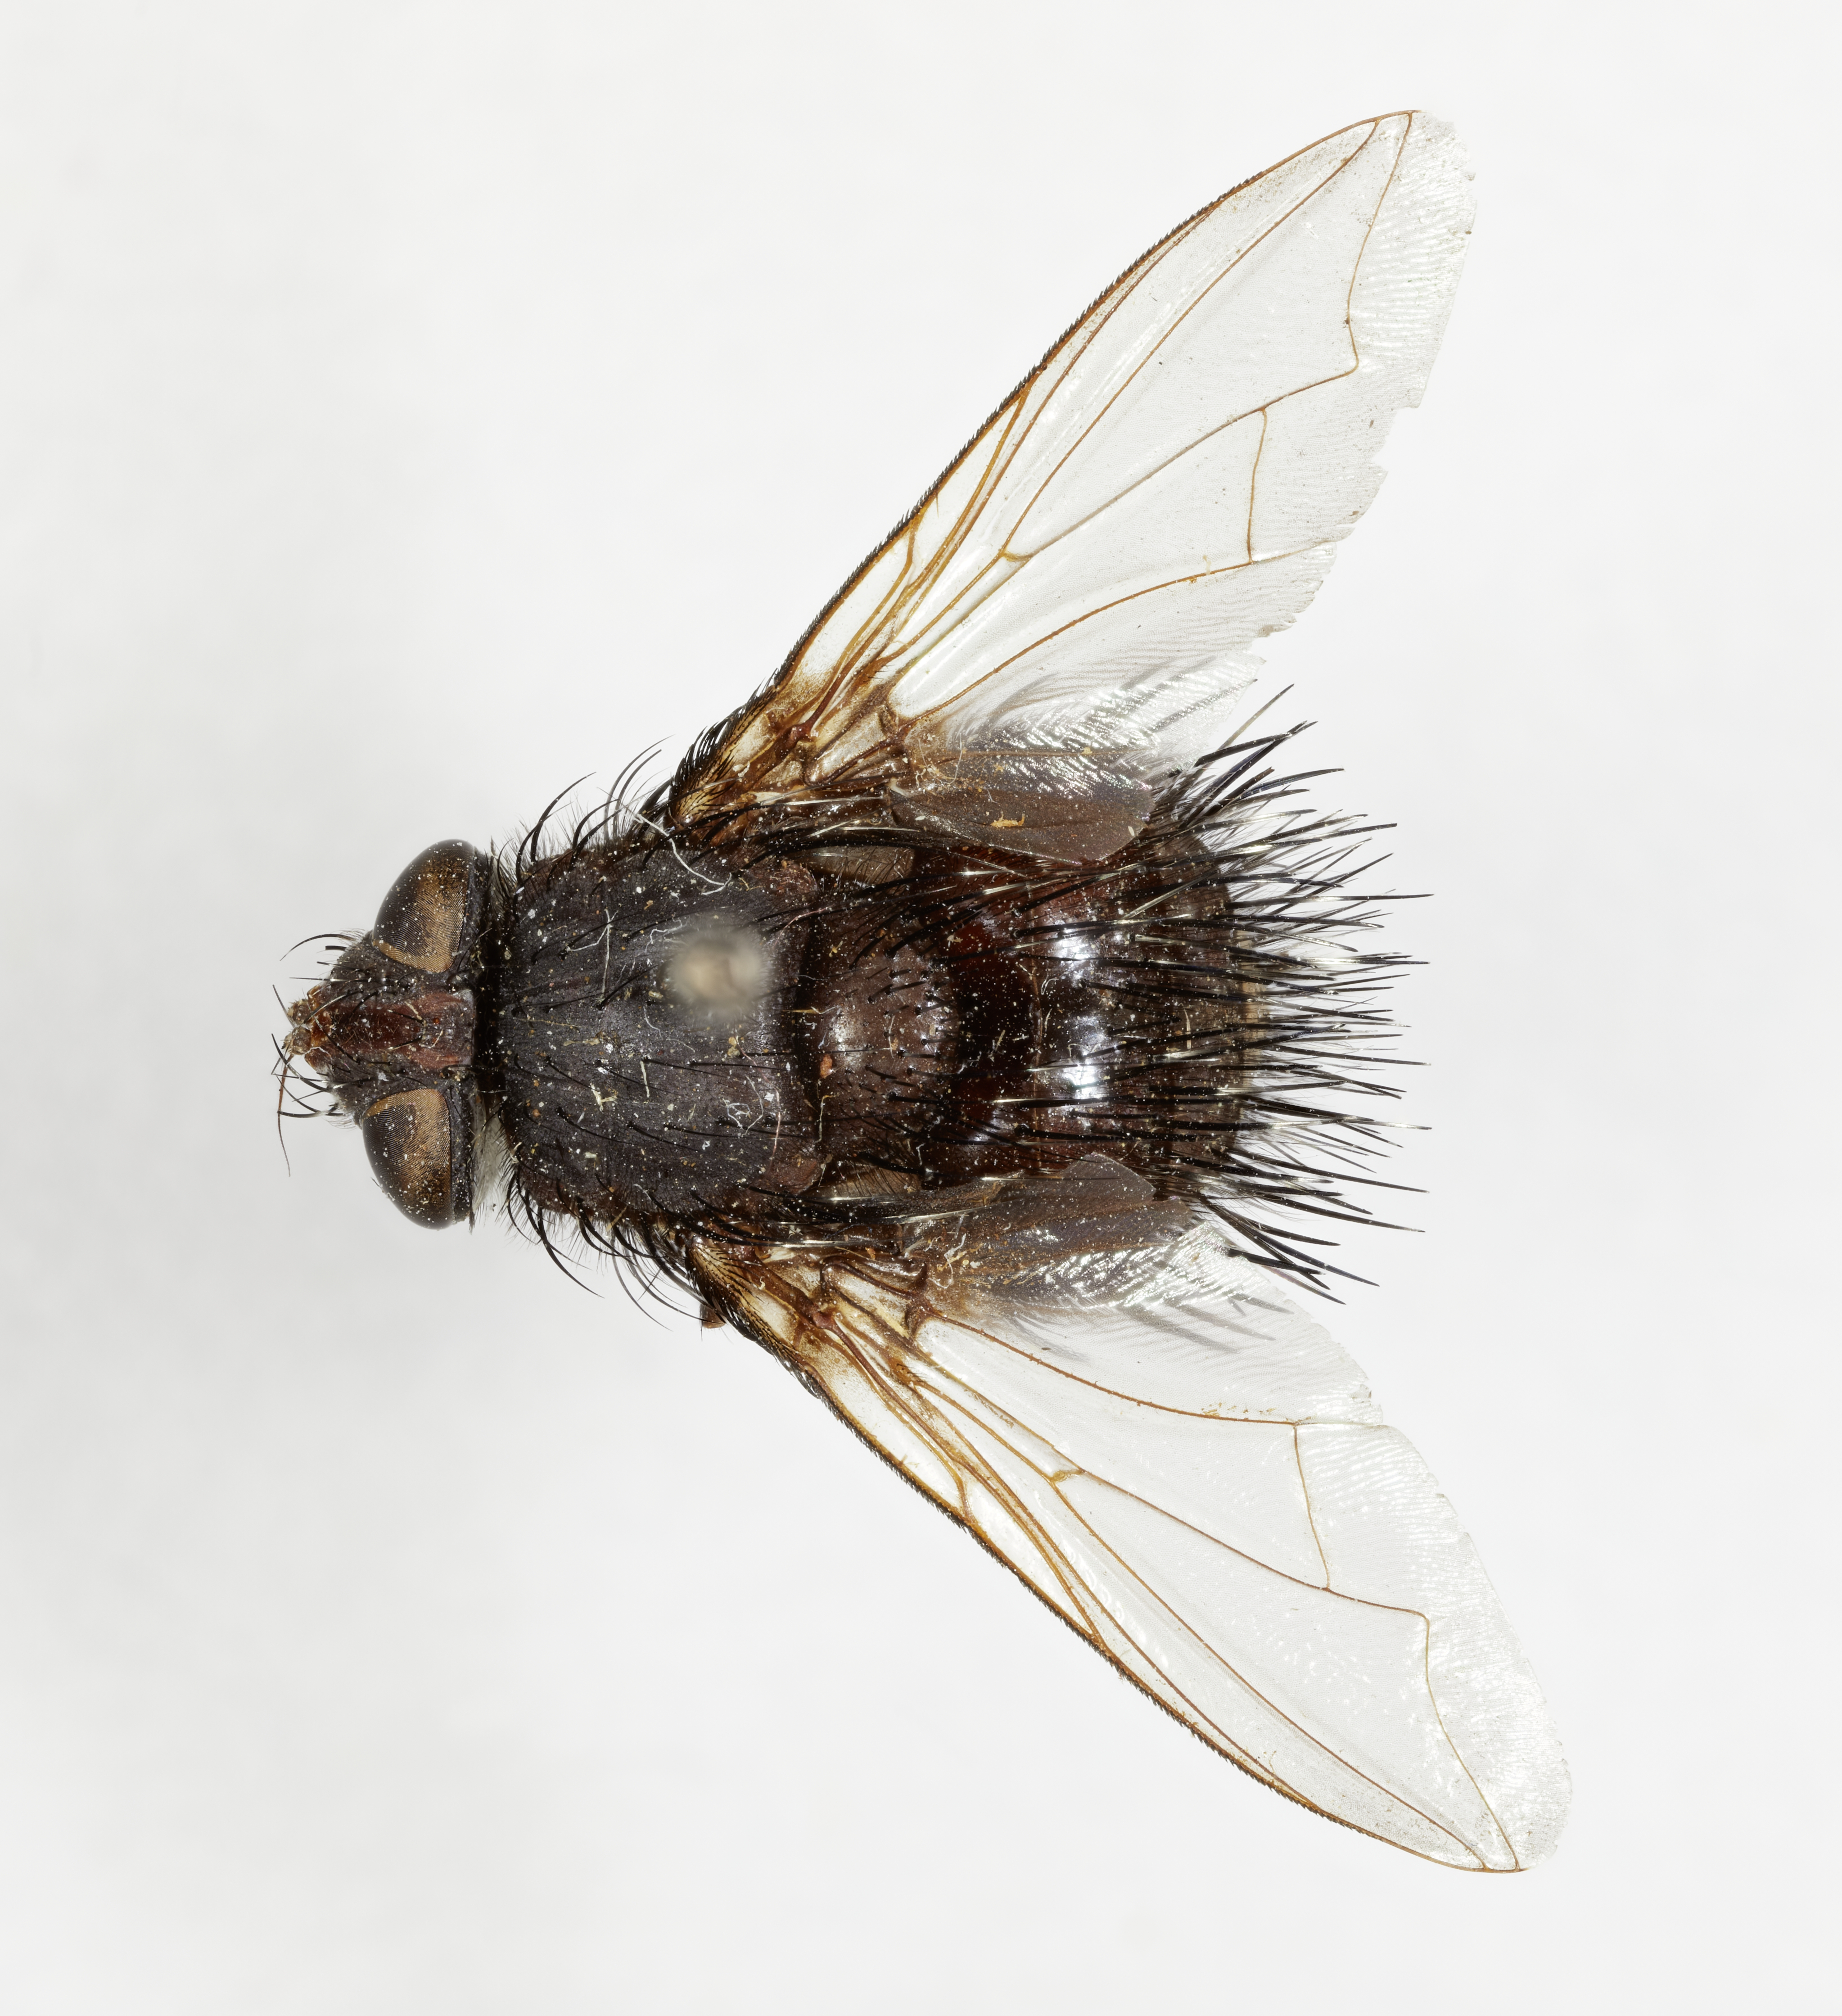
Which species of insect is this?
Blepharipeza montagna
